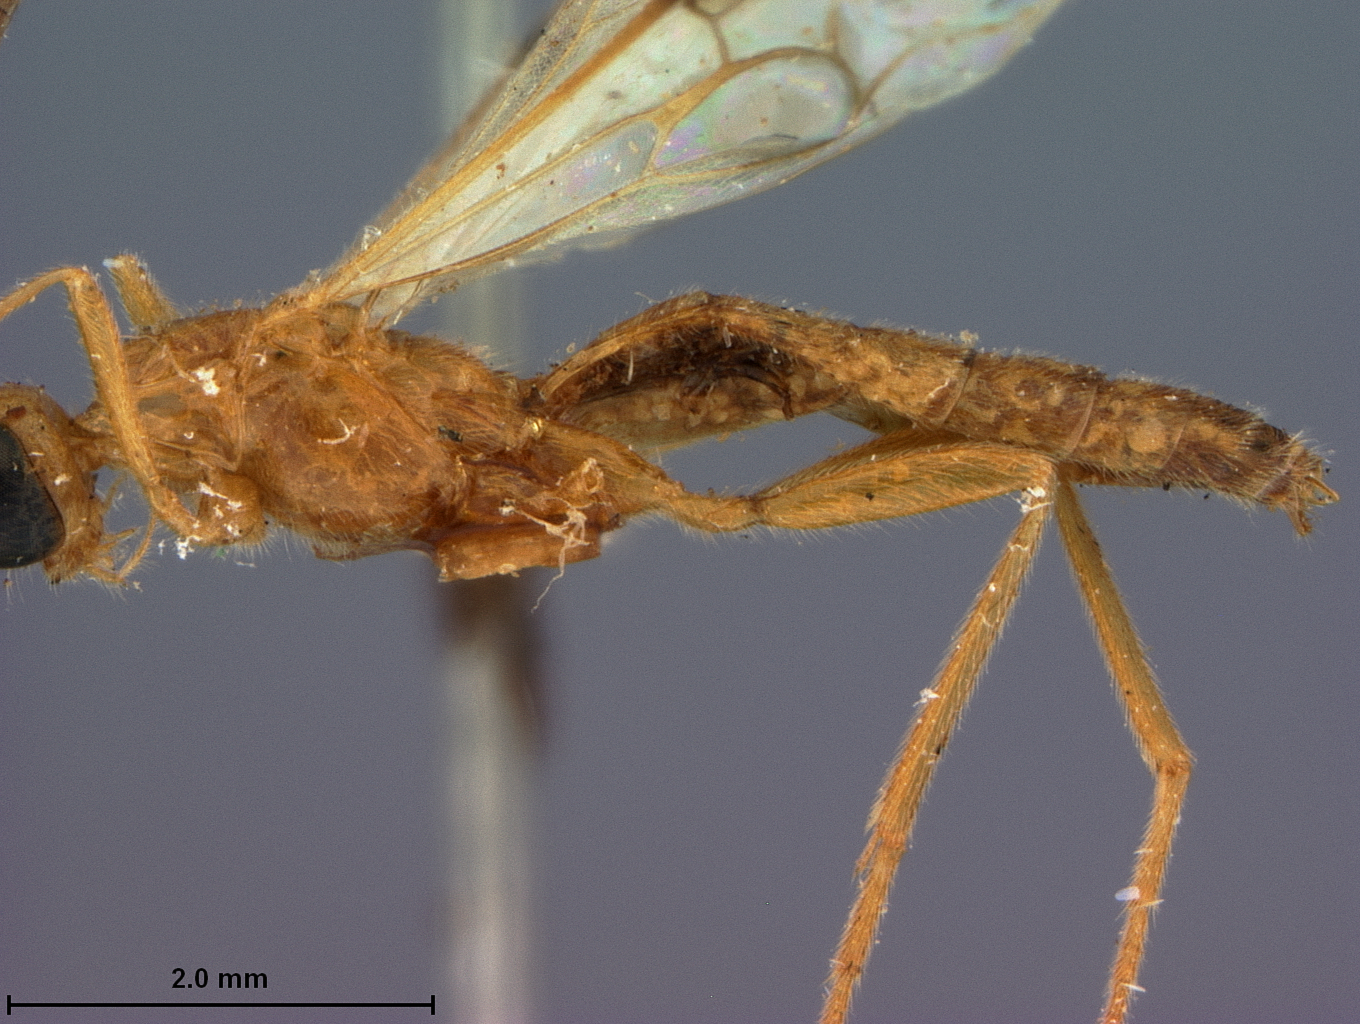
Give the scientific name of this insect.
Aphrastobracon philippinensis
